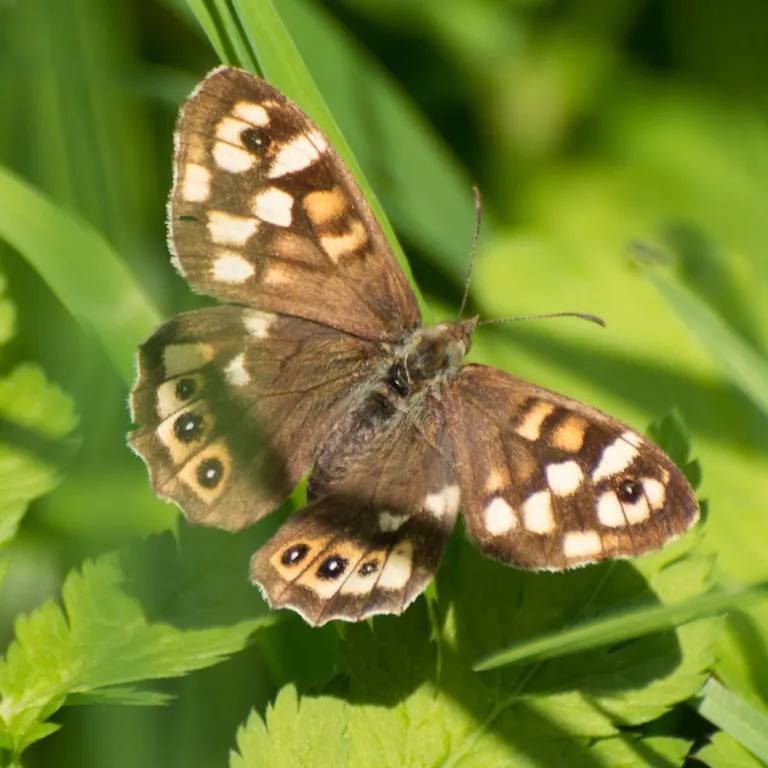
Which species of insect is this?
Pararge aegeria
